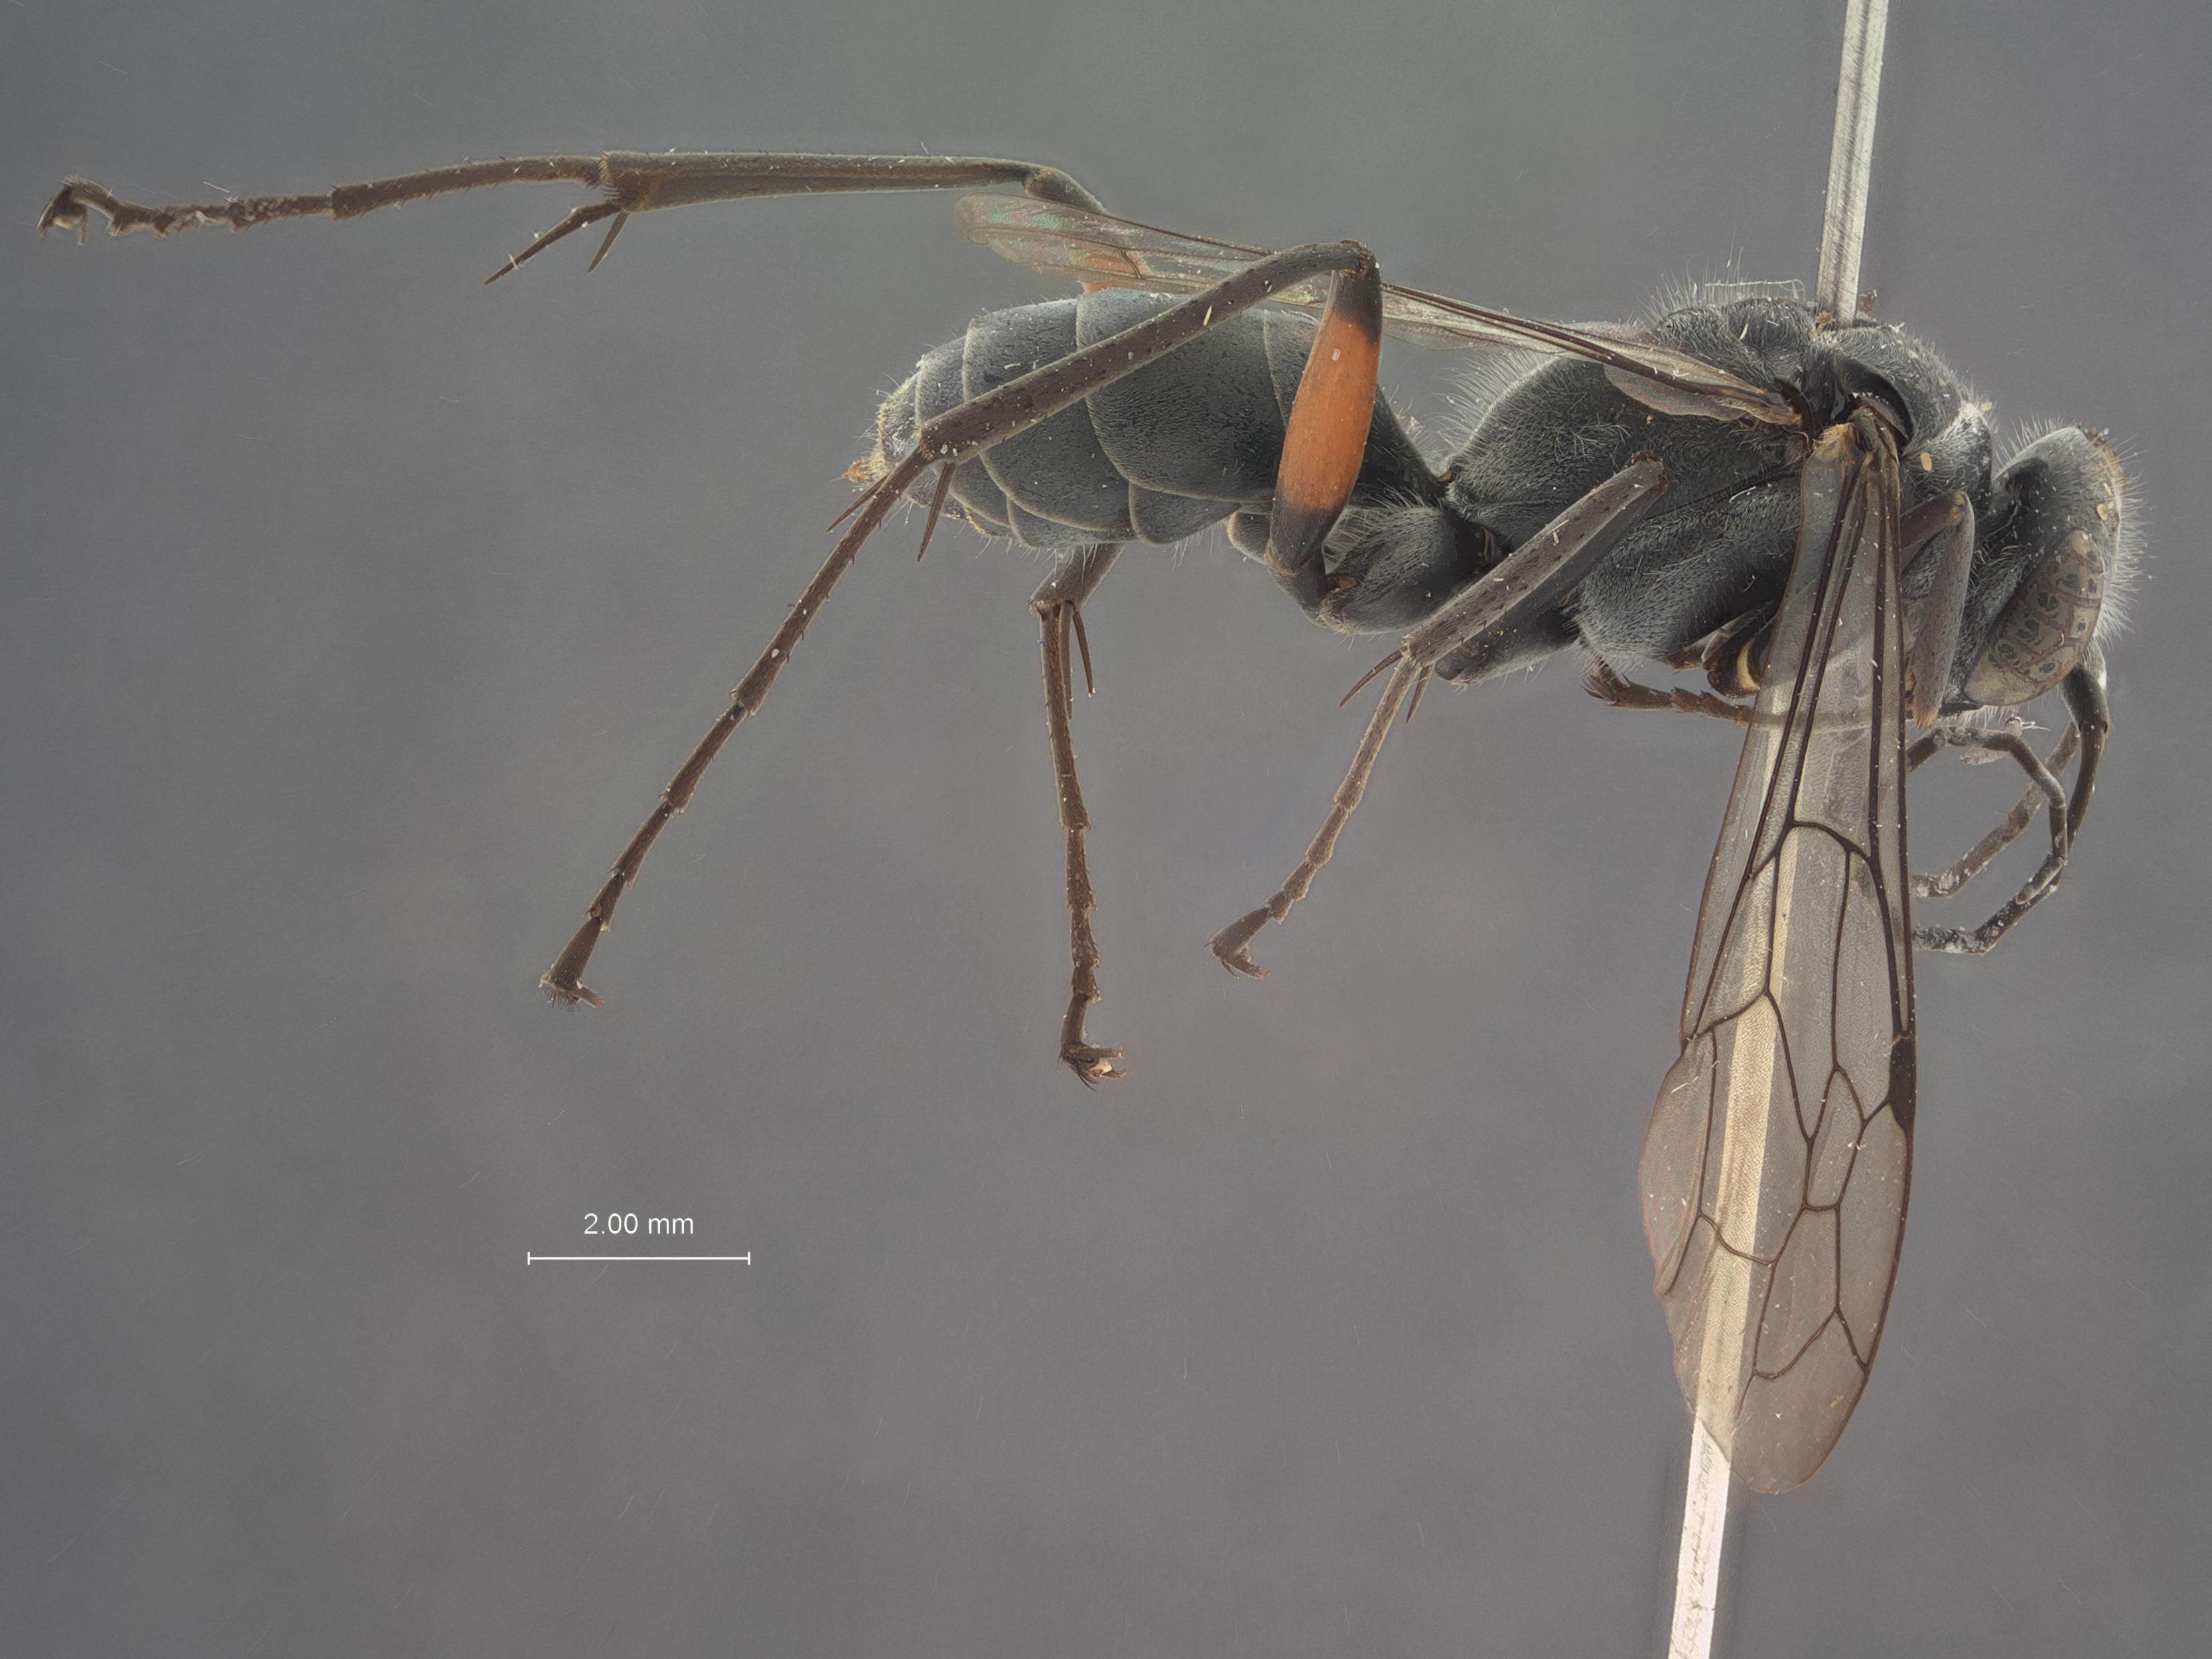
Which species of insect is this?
Auplopus imitabilis
